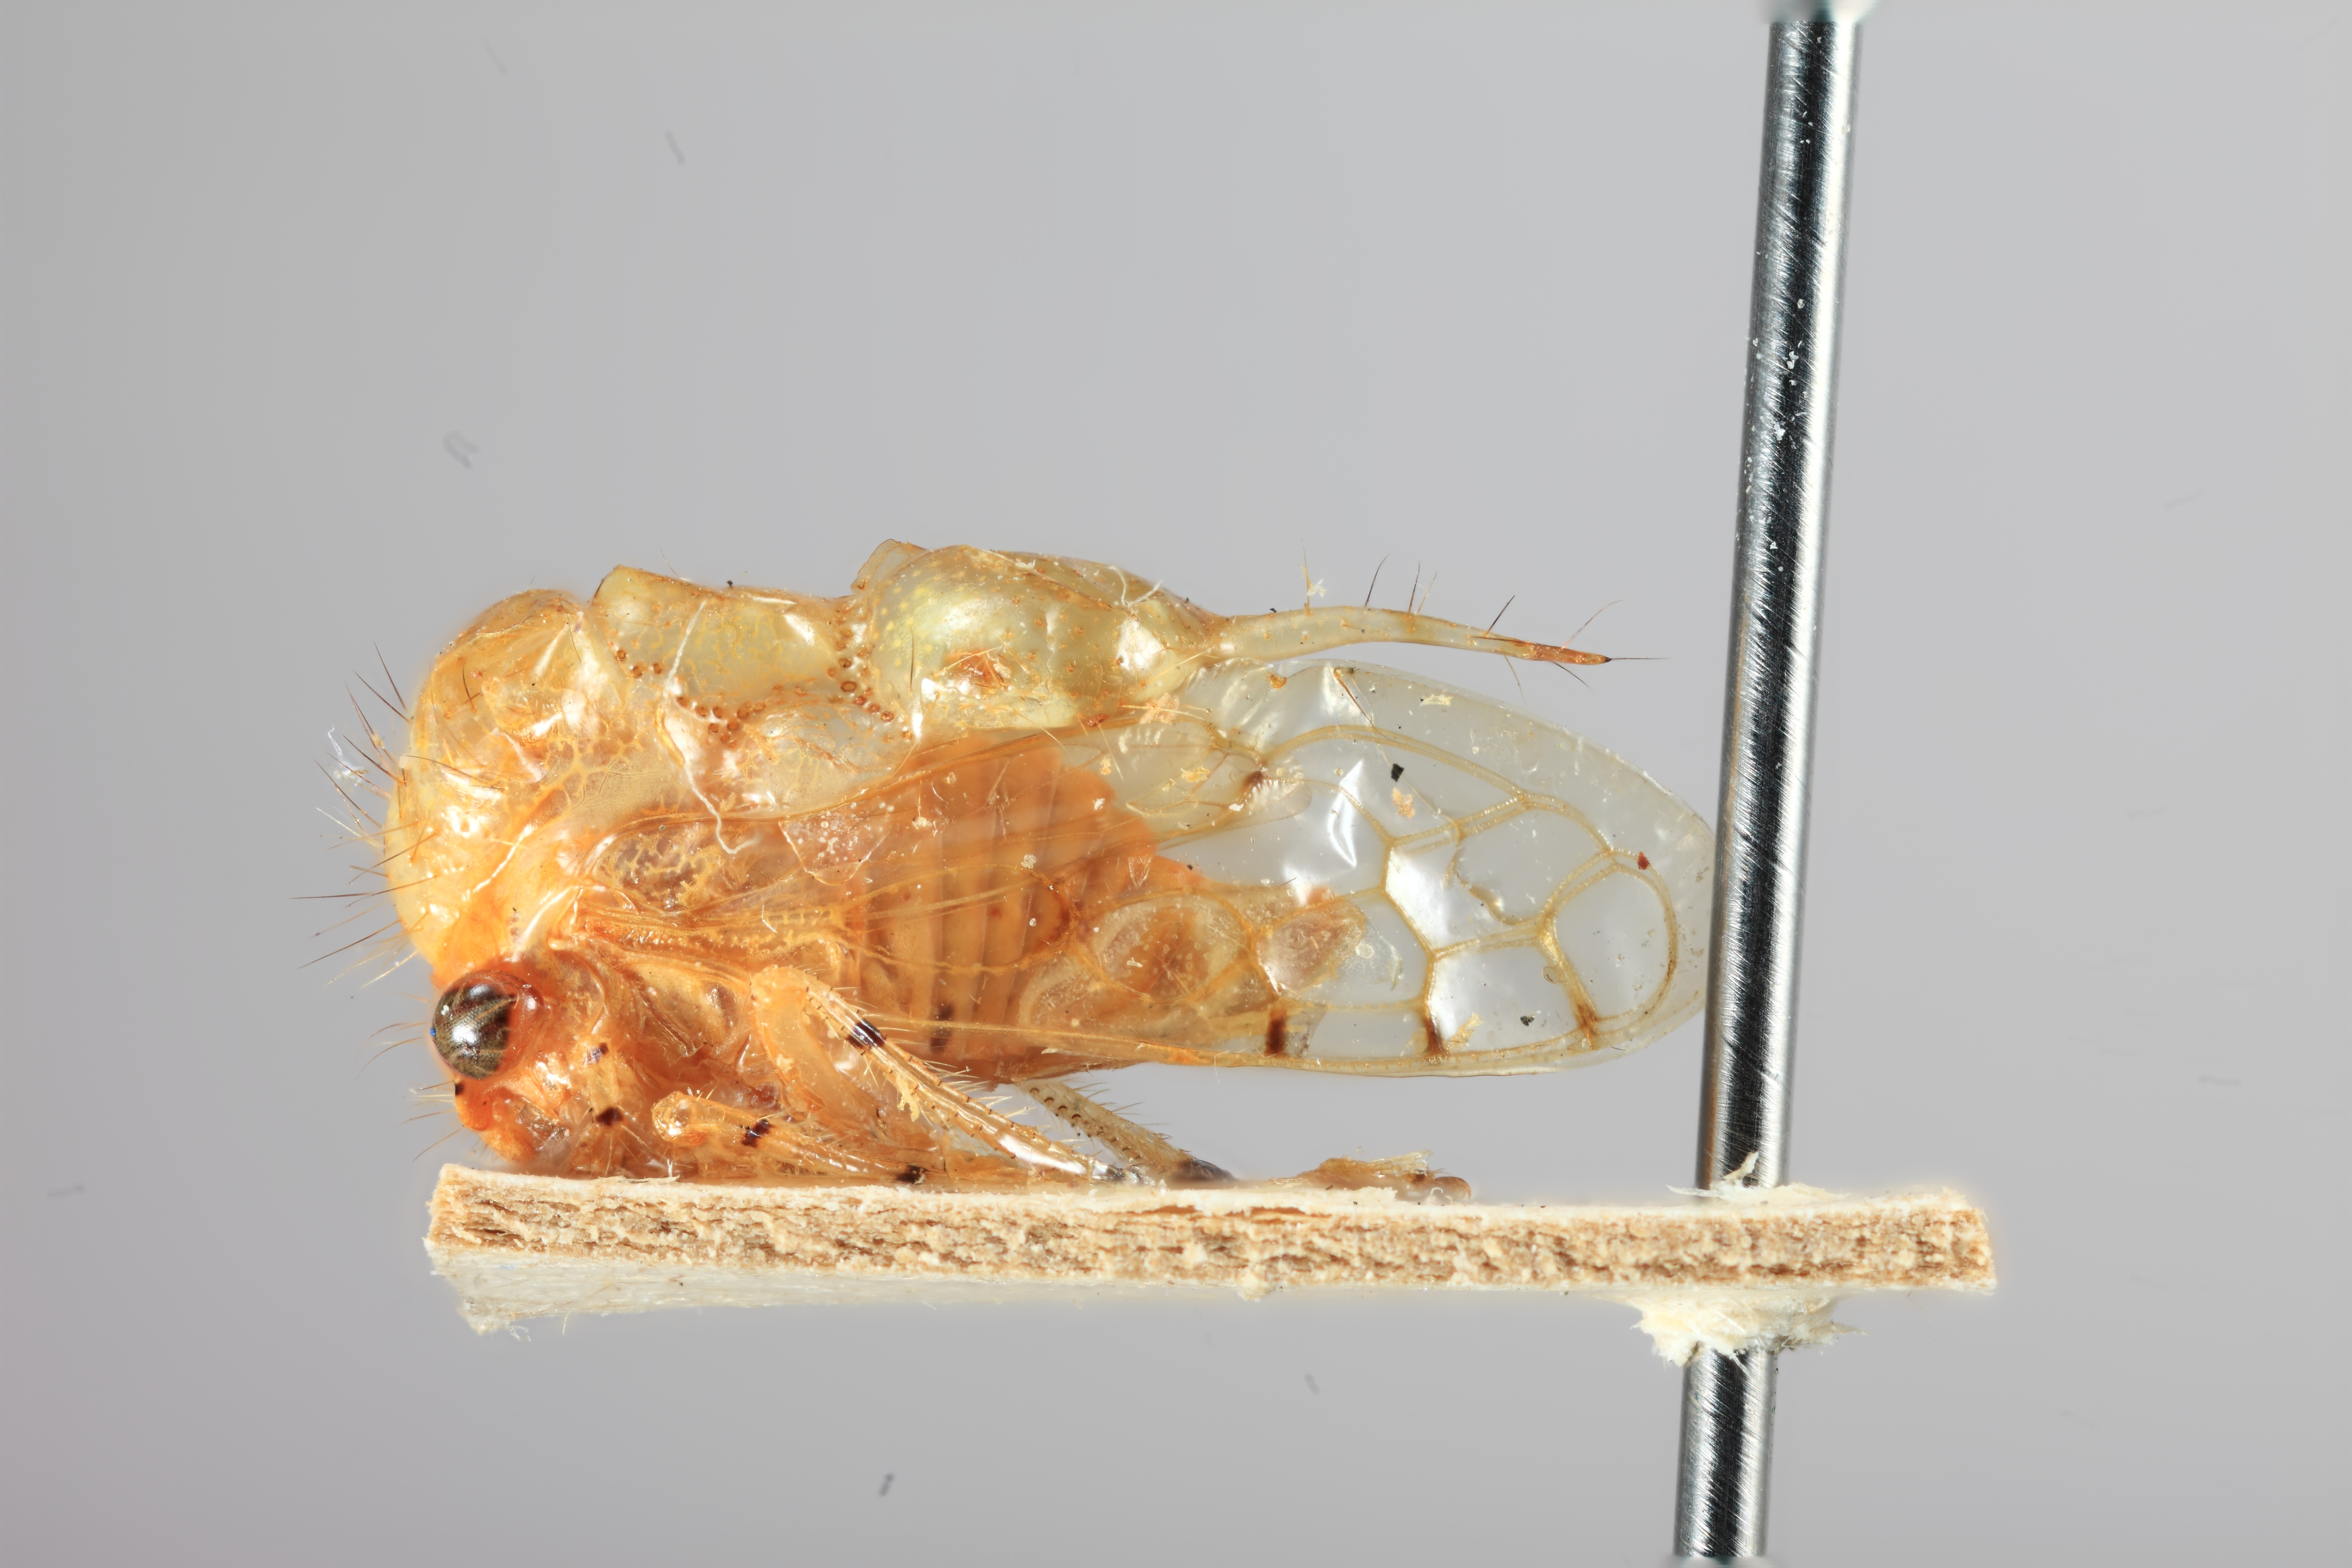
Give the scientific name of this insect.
Antonae nodosa
